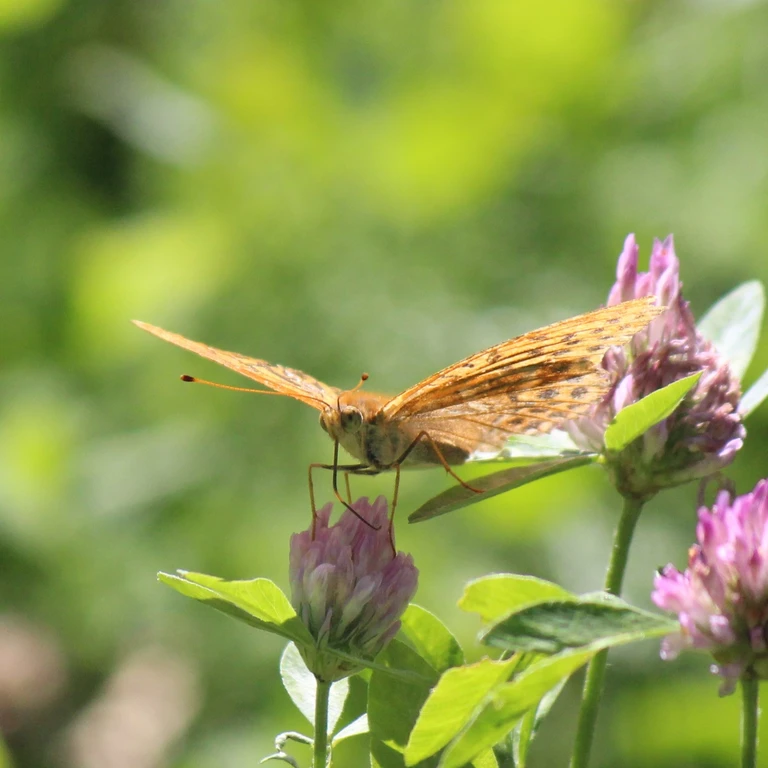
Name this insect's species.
Argynnis paphia
